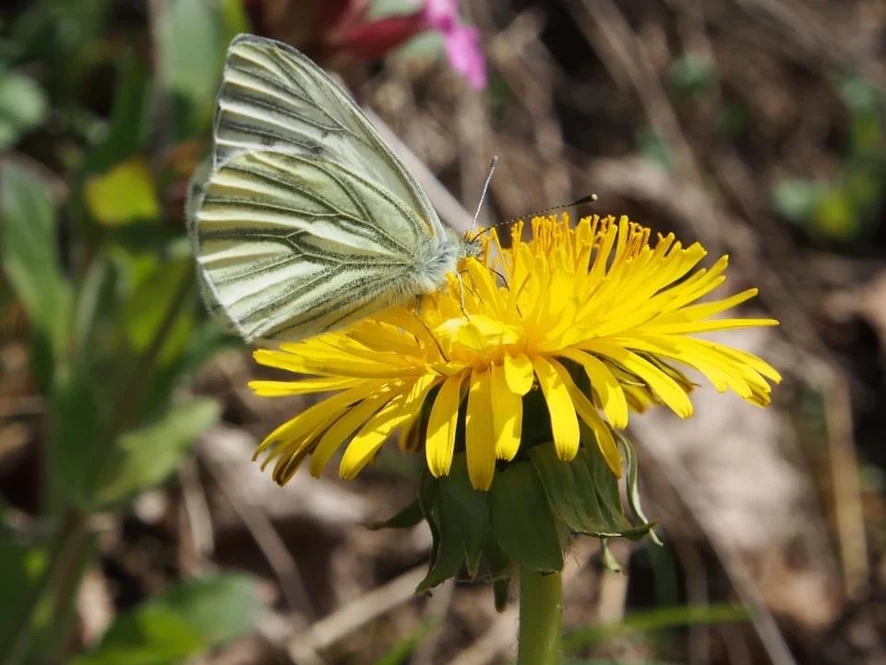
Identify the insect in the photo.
Pieris napi
